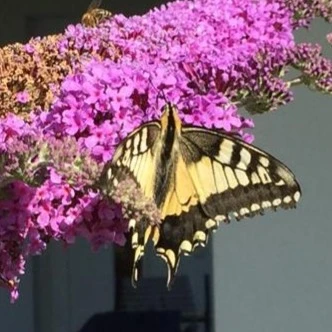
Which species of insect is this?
Papilio machaon
